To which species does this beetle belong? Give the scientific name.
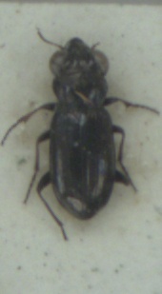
Notiophilus palustris
